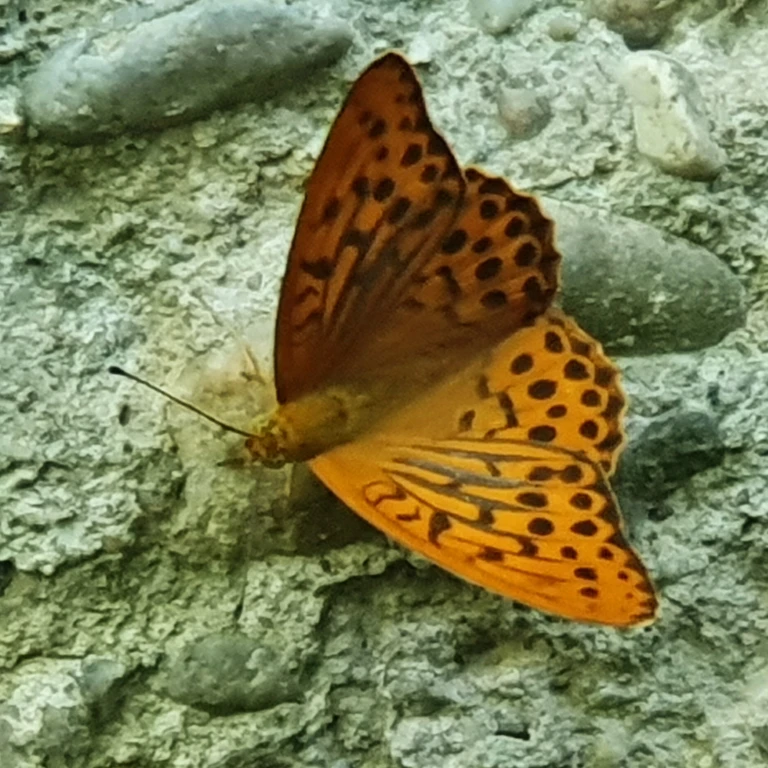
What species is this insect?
Argynnis paphia
